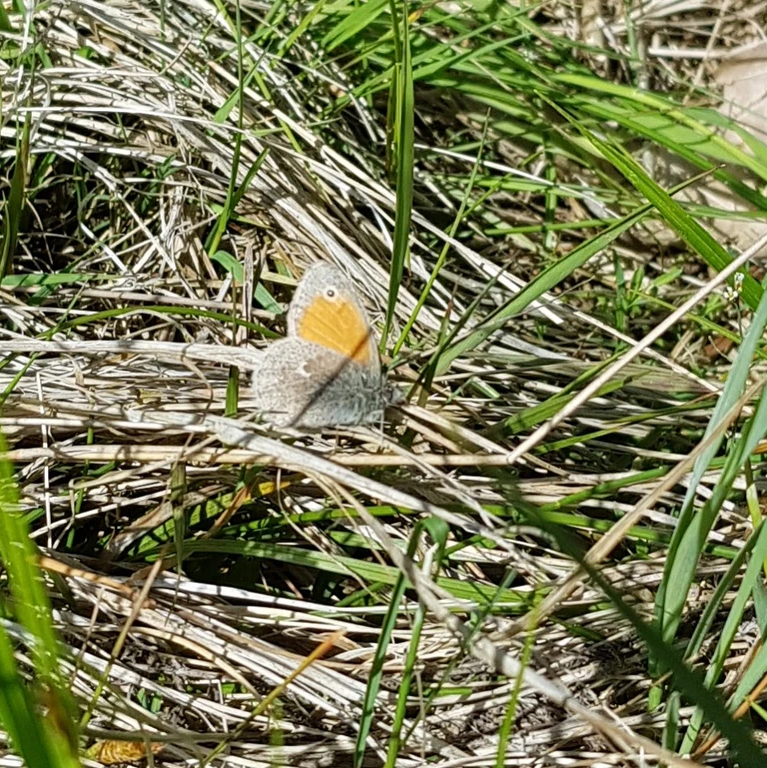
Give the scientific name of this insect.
Coenonympha pamphilus
